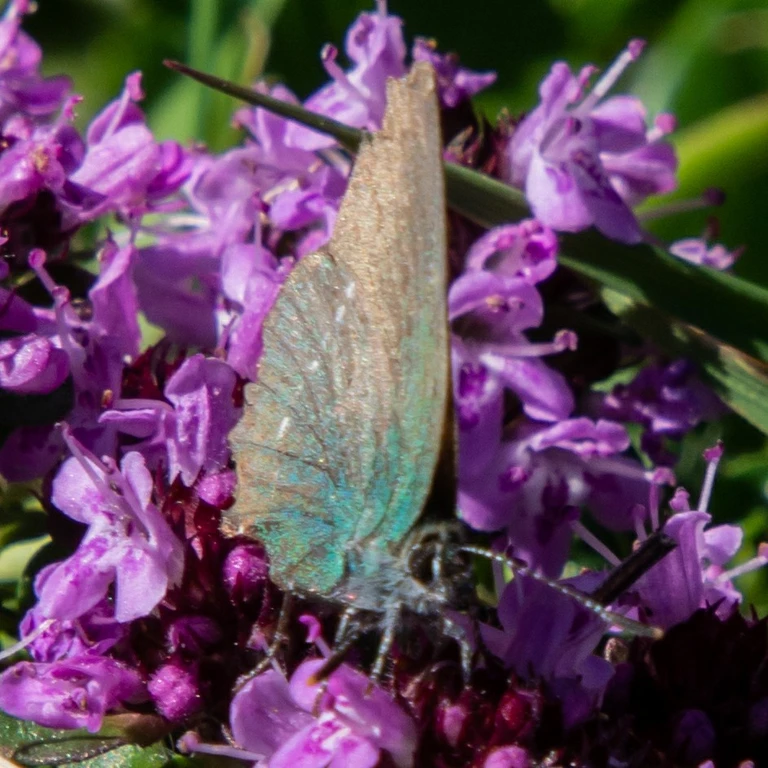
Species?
Callophrys rubi
